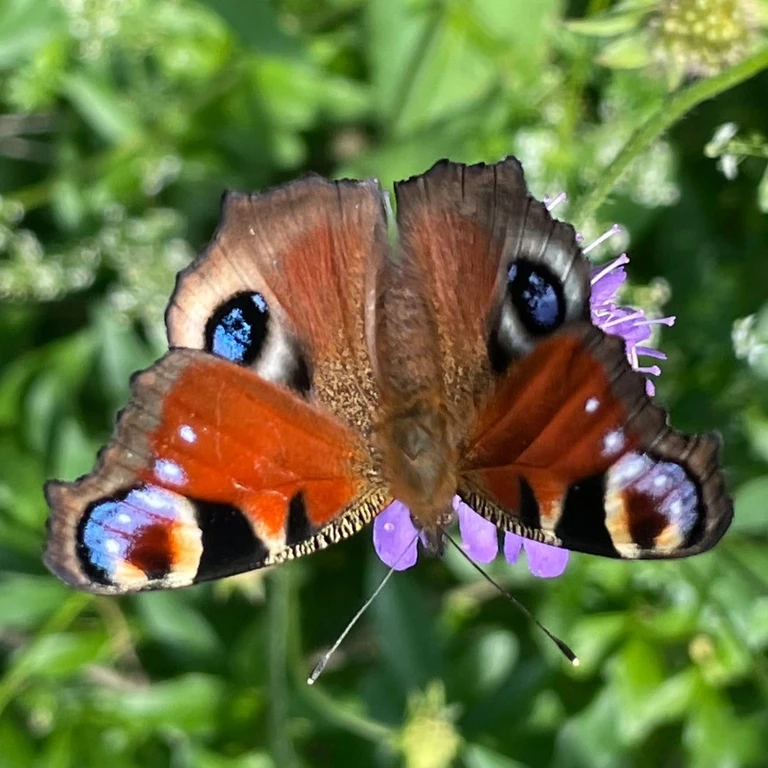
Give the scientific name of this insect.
Aglais io
